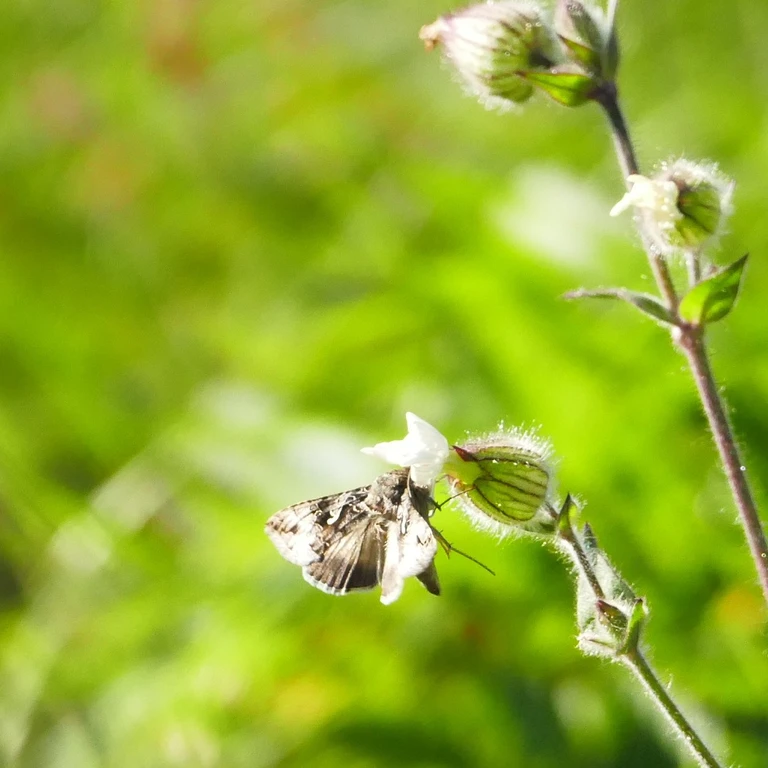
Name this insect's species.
Autographa gamma
